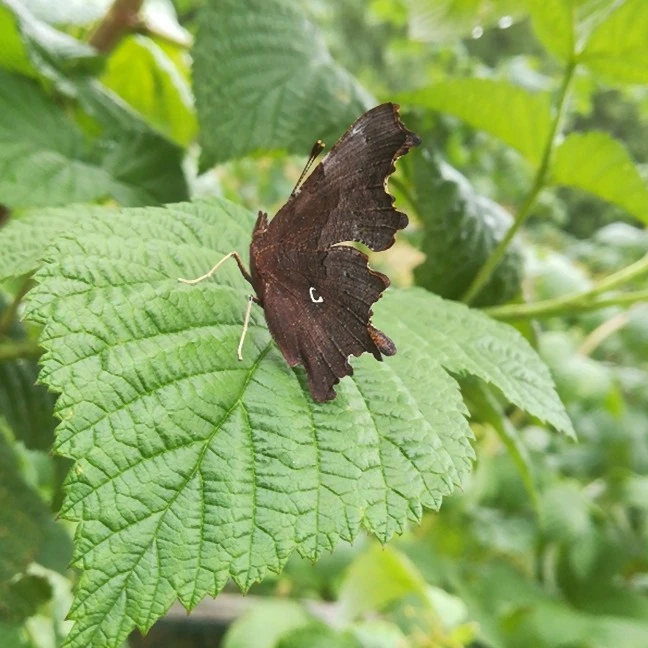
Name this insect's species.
Polygonia c-album
